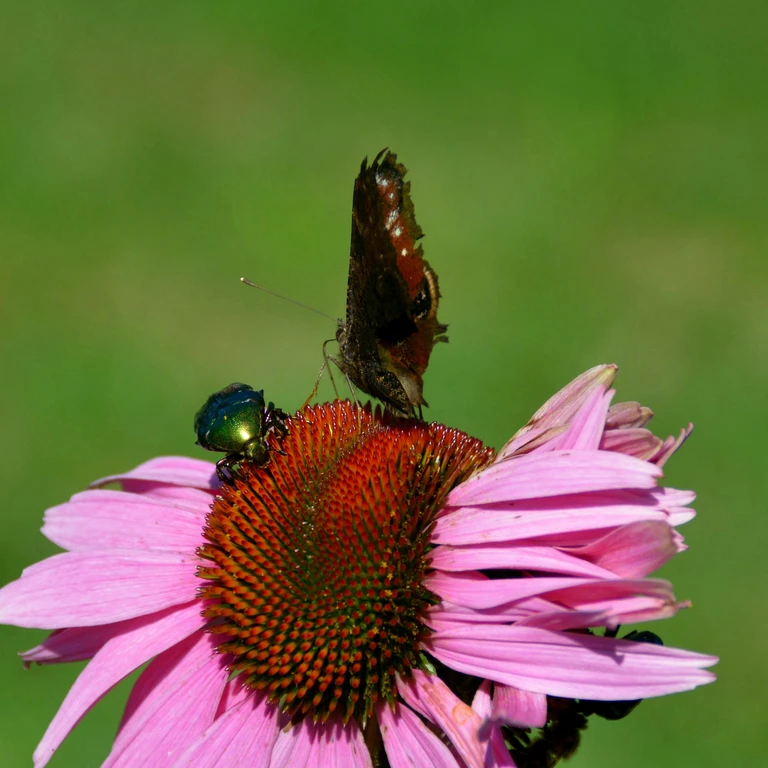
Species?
Aglais io
